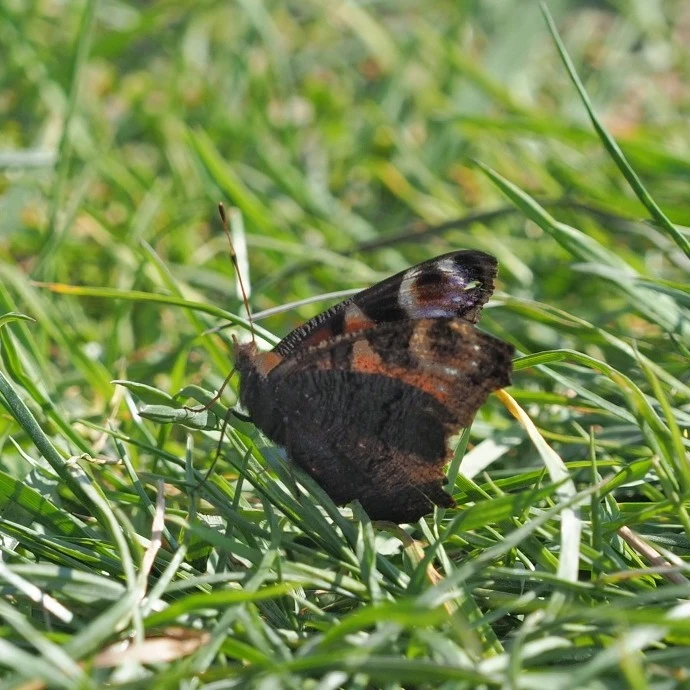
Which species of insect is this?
Aglais io
